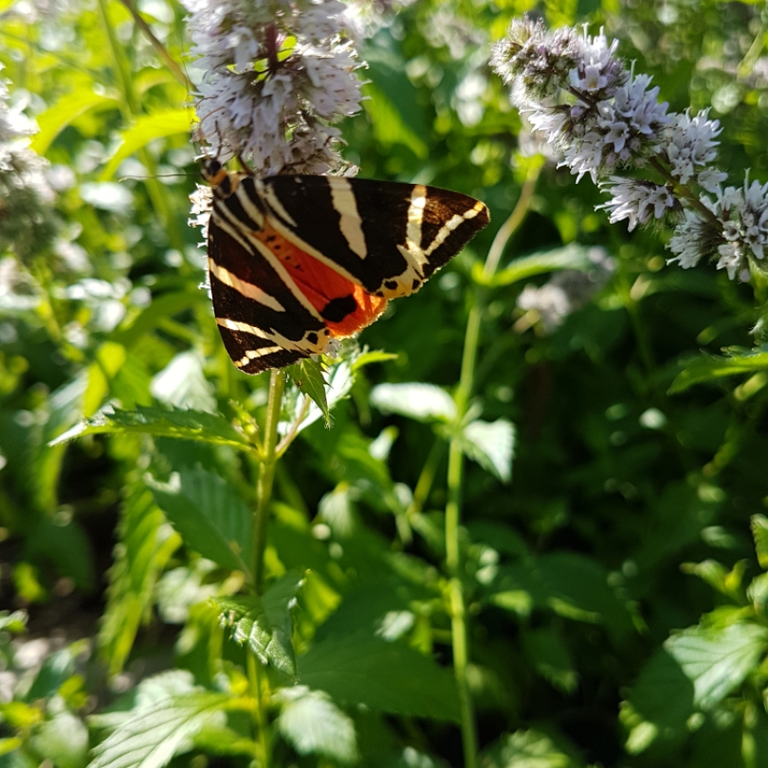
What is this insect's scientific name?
Euplagia quadripunctaria
